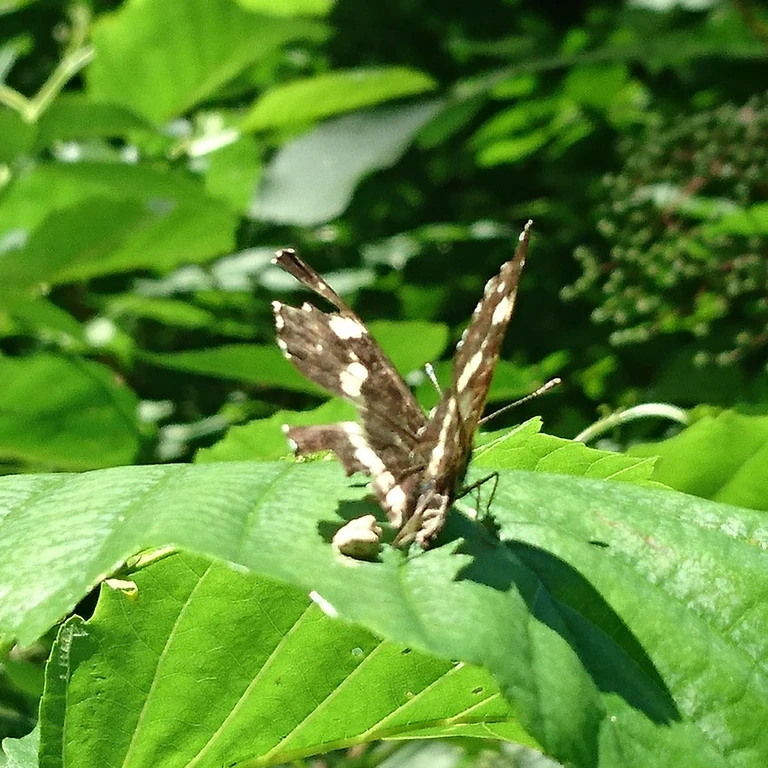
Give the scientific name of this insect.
Araschnia levana
